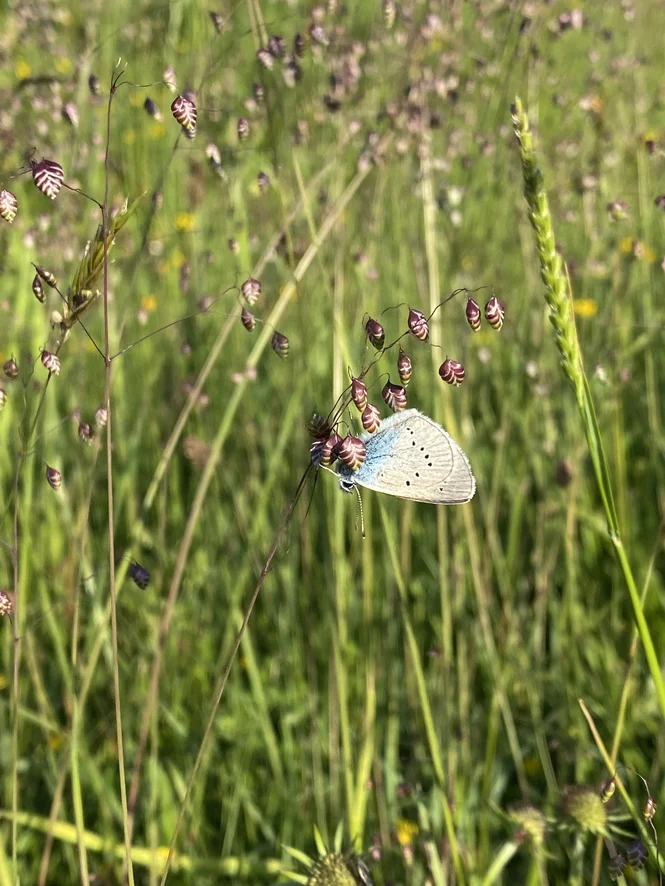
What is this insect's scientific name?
Cyaniris semiargus
